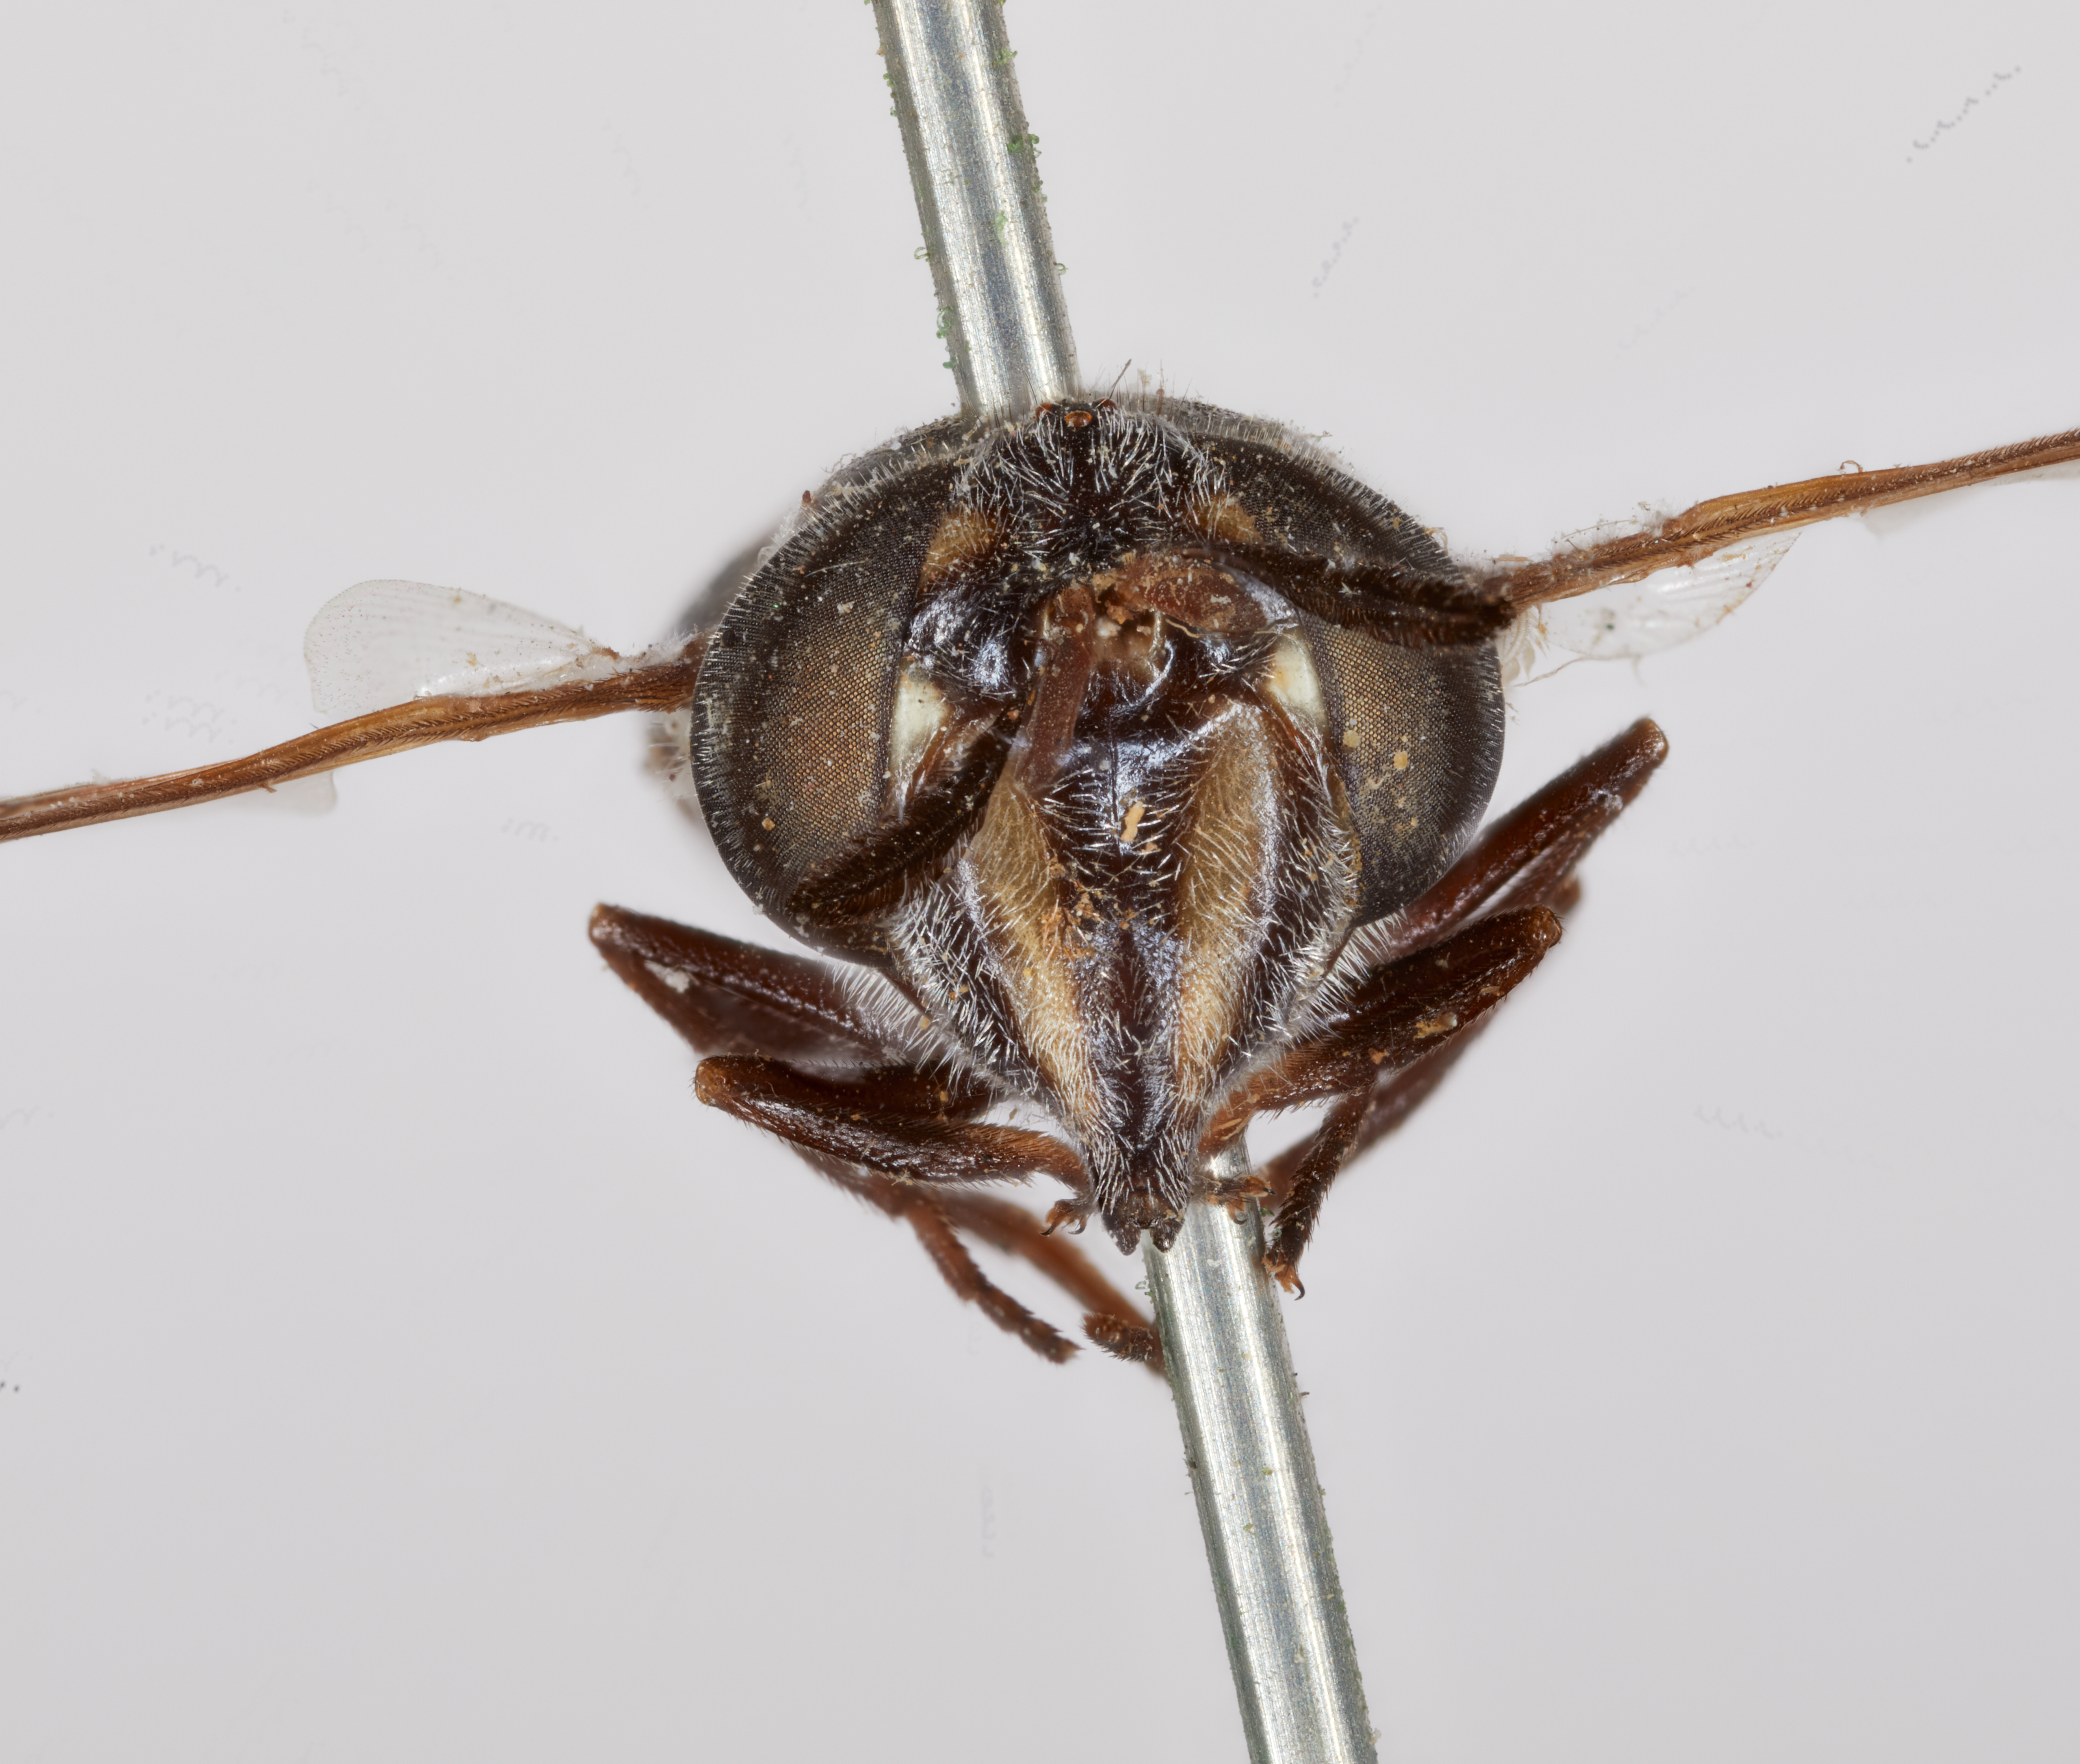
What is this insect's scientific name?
Copestylum limbipennis
